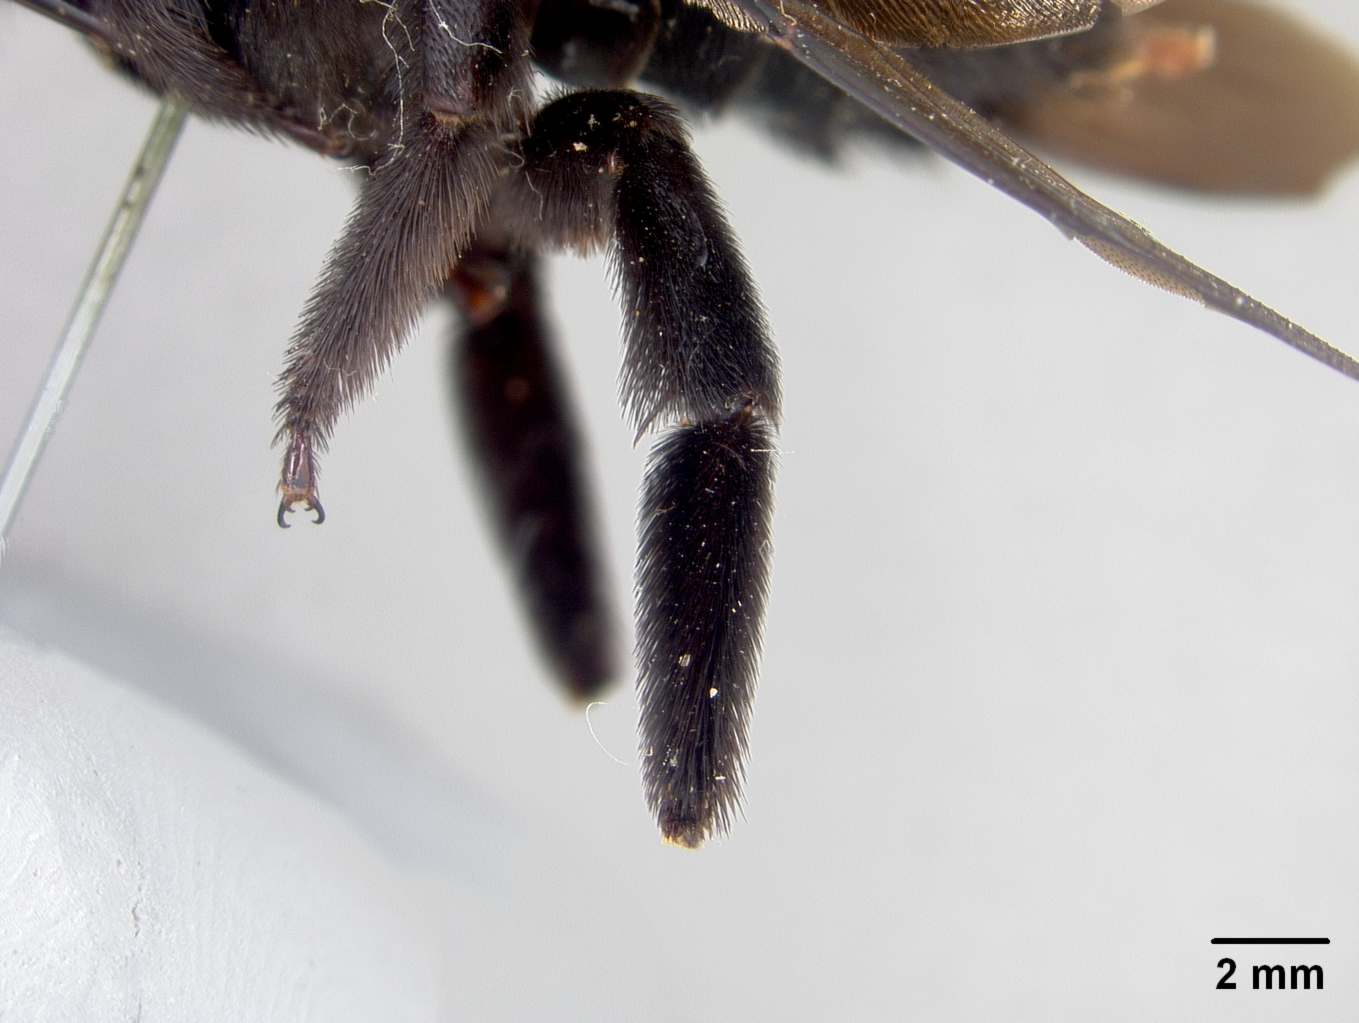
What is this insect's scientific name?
Mesotrichia cuernosensis
